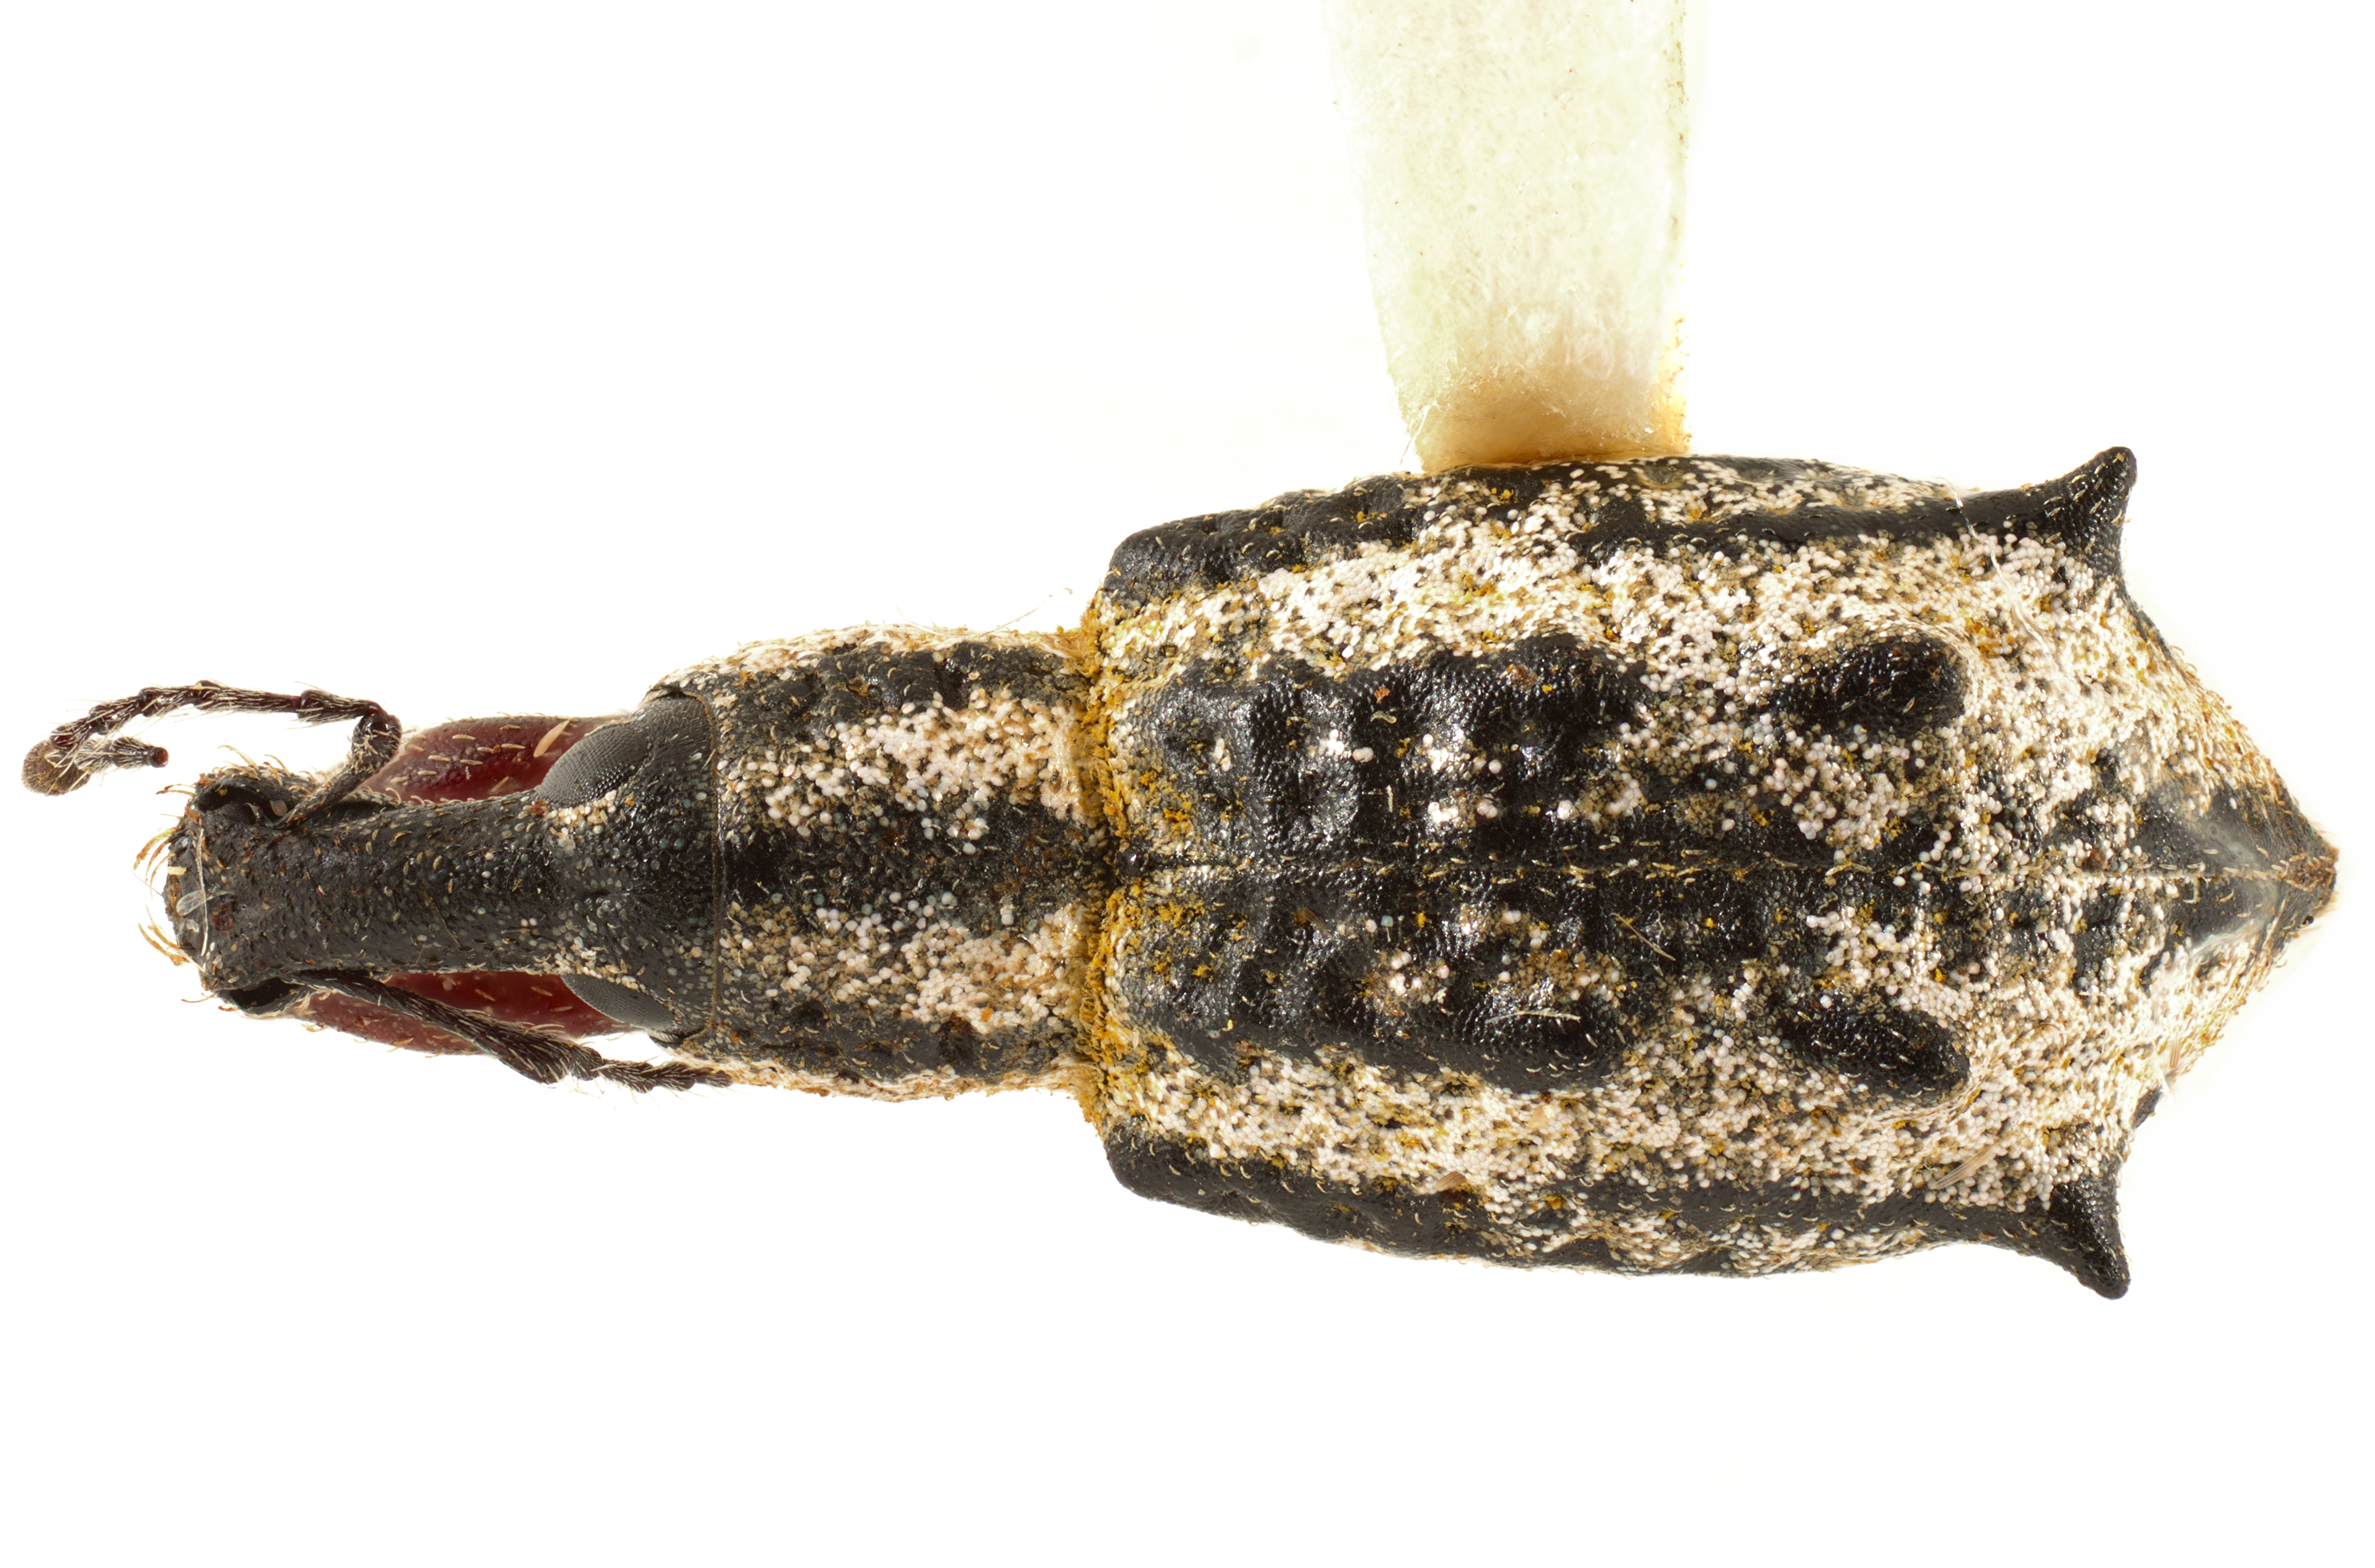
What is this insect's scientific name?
Hybreoleptops tuberculifera
